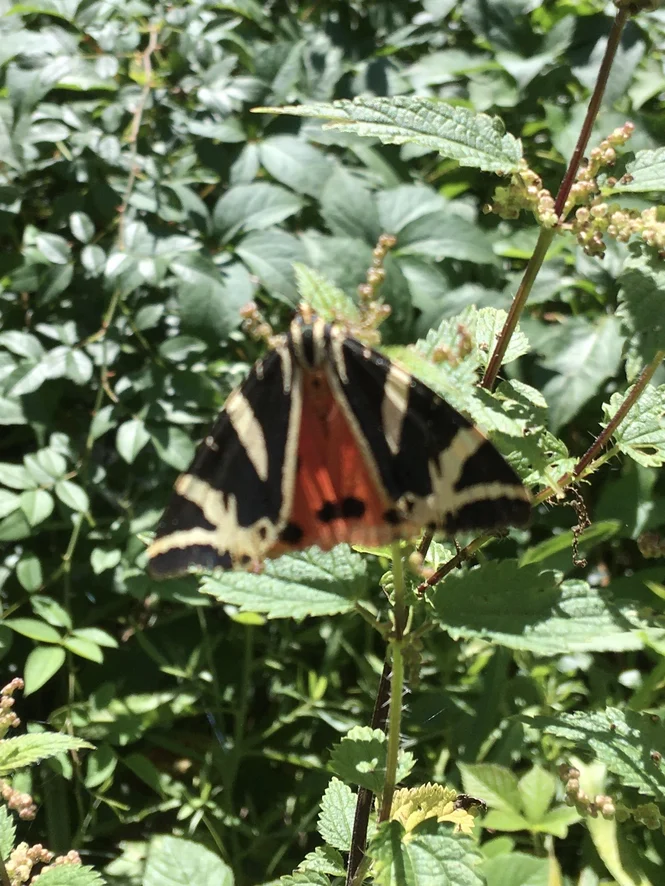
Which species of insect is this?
Euplagia quadripunctaria
